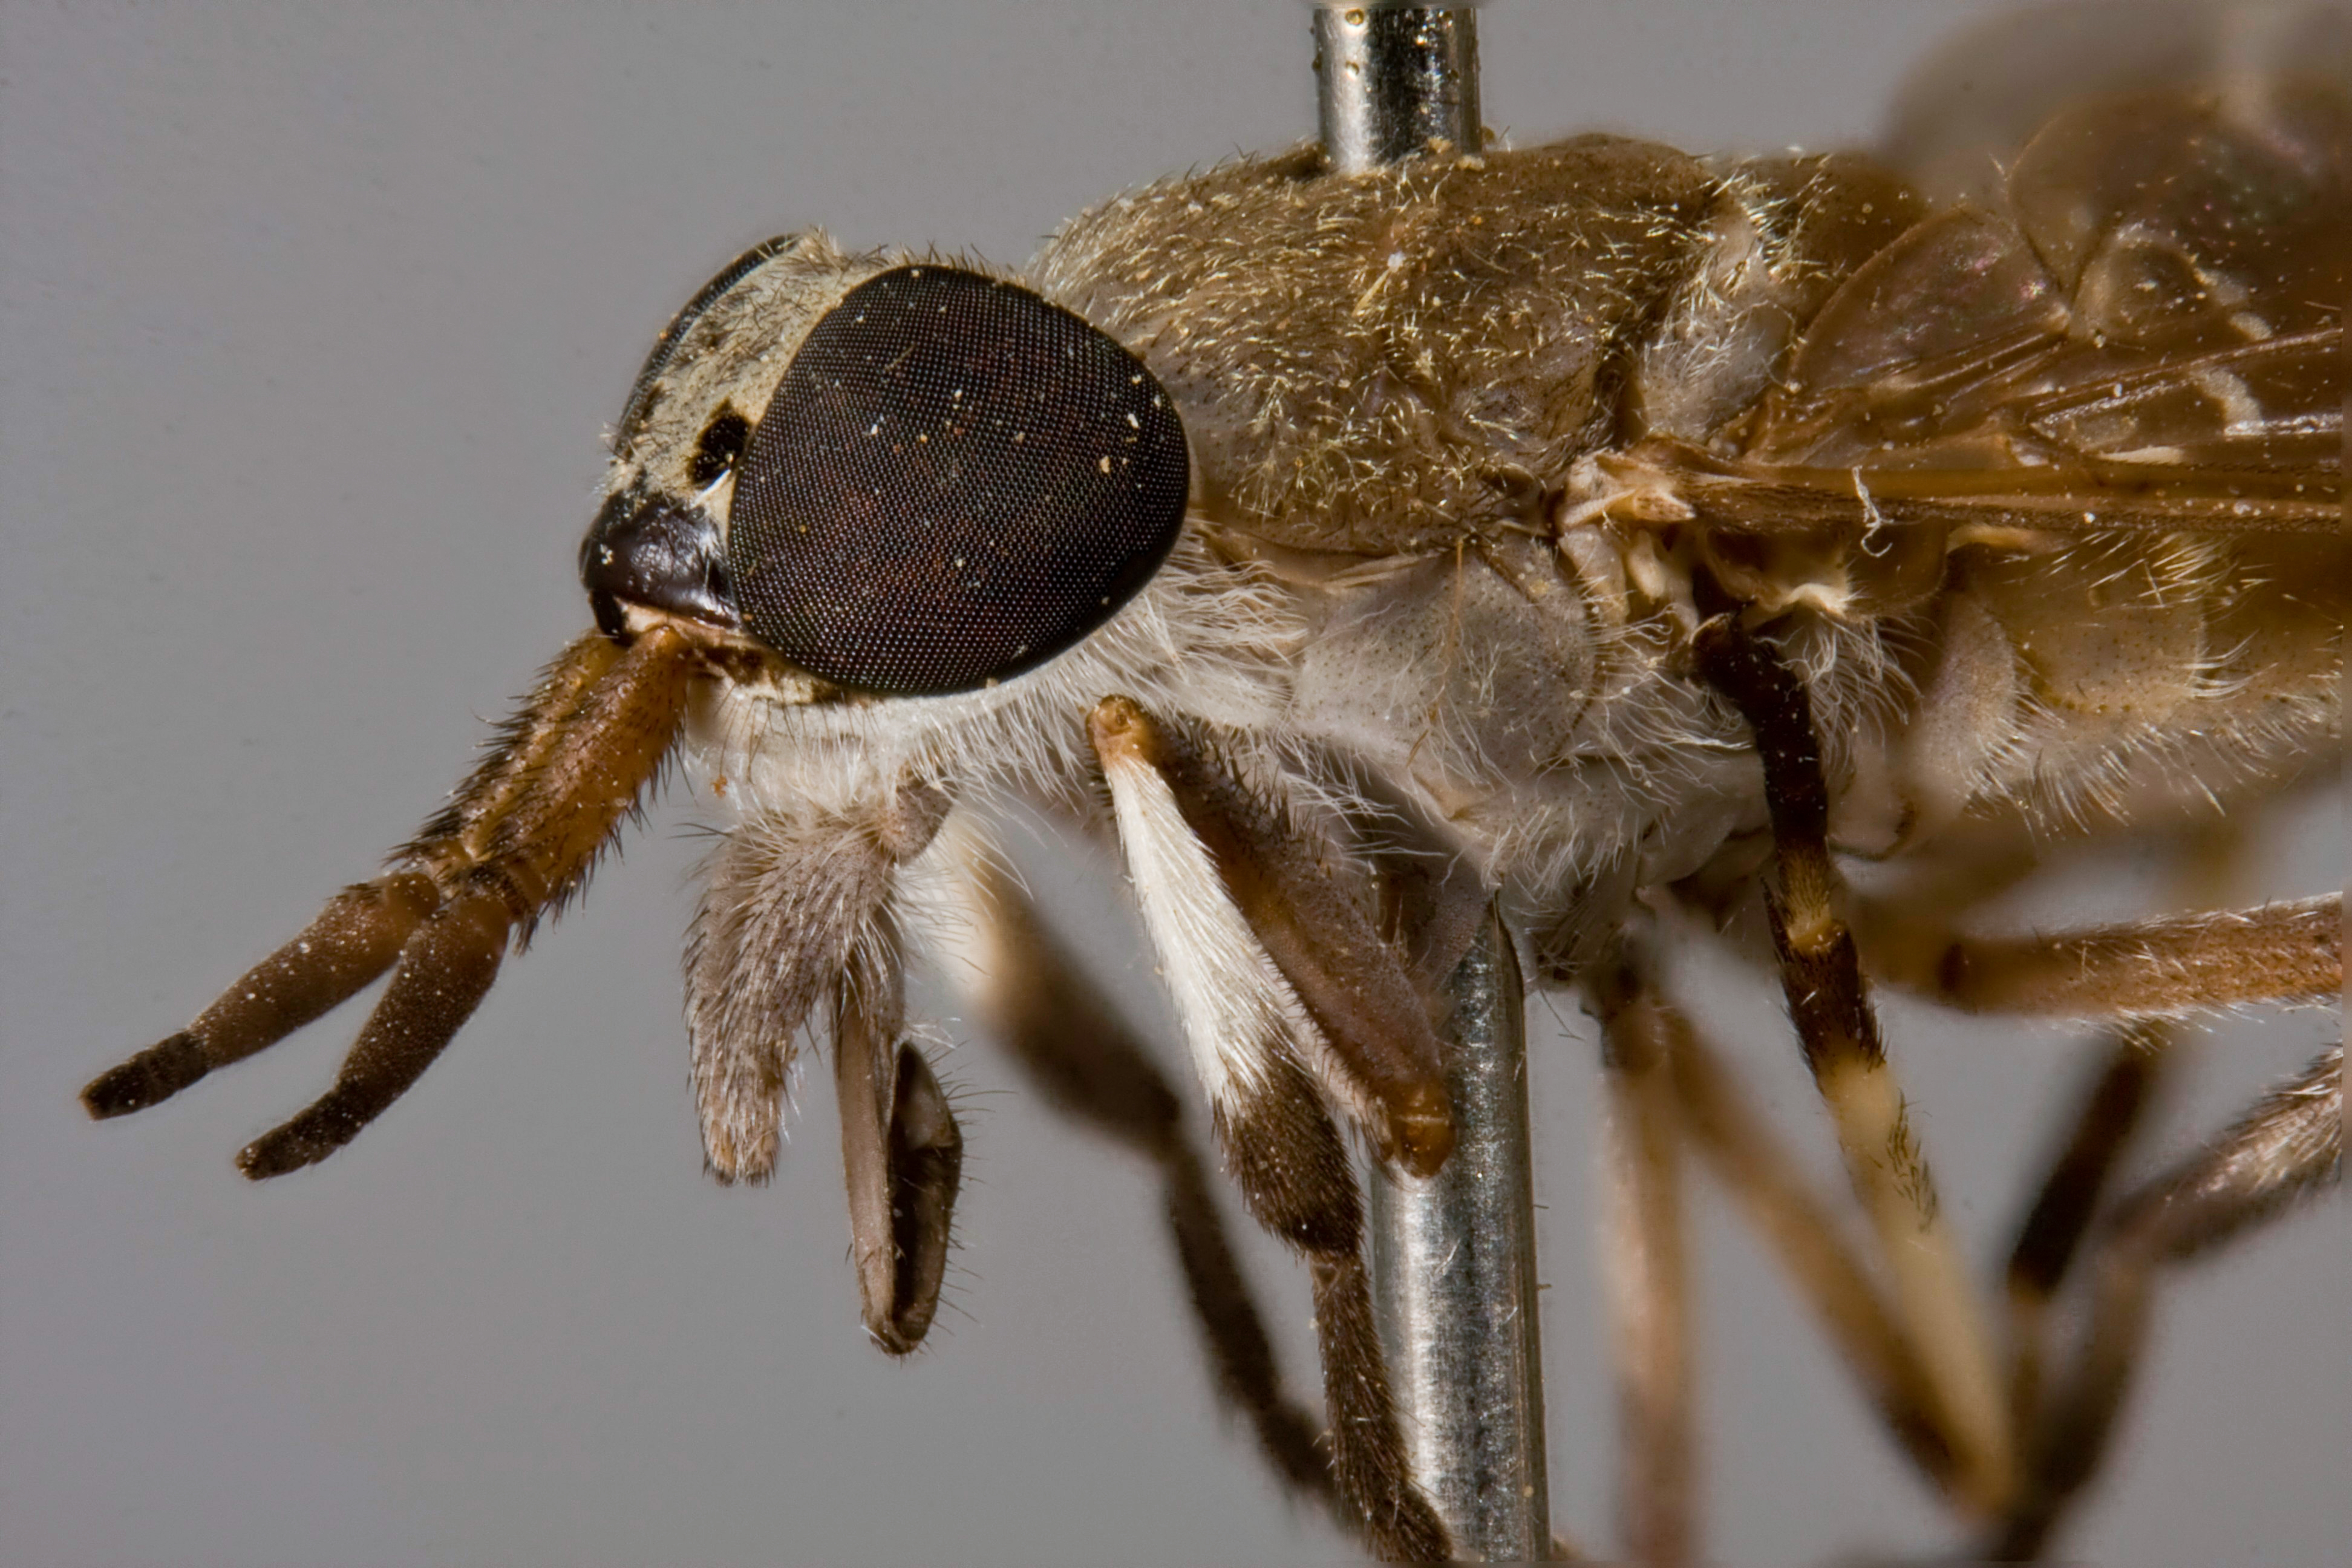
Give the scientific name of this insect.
Haematopota albimanica
